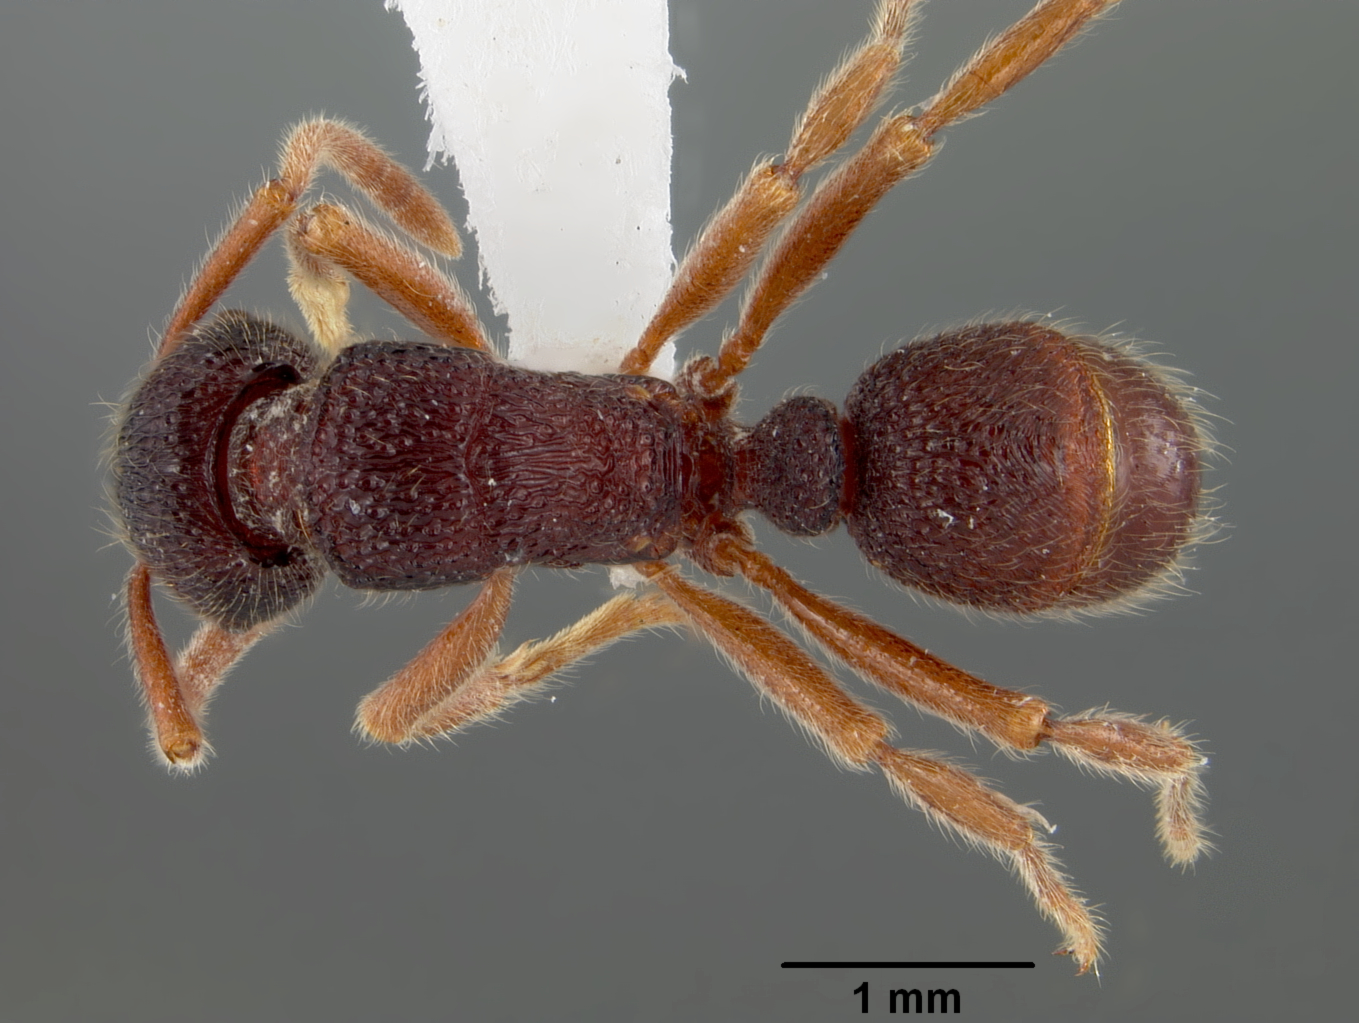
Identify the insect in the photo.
Gnamptogenys sichuanensis
